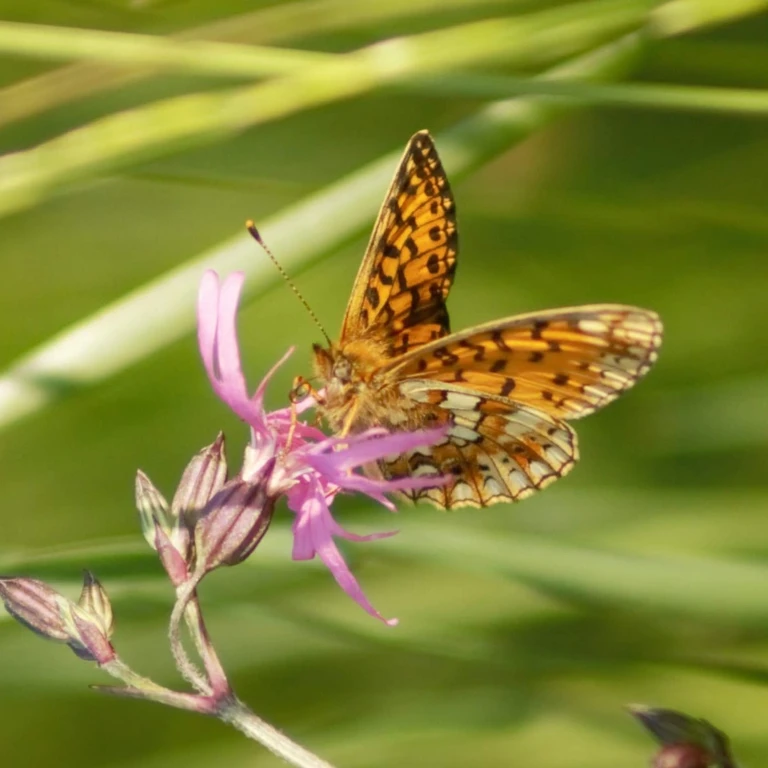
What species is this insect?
Boloria selene
